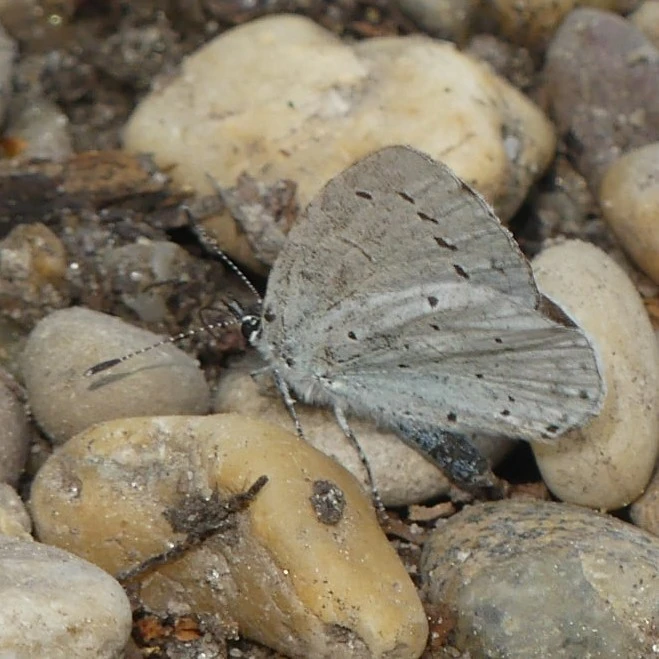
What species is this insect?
Celastrina argiolus
